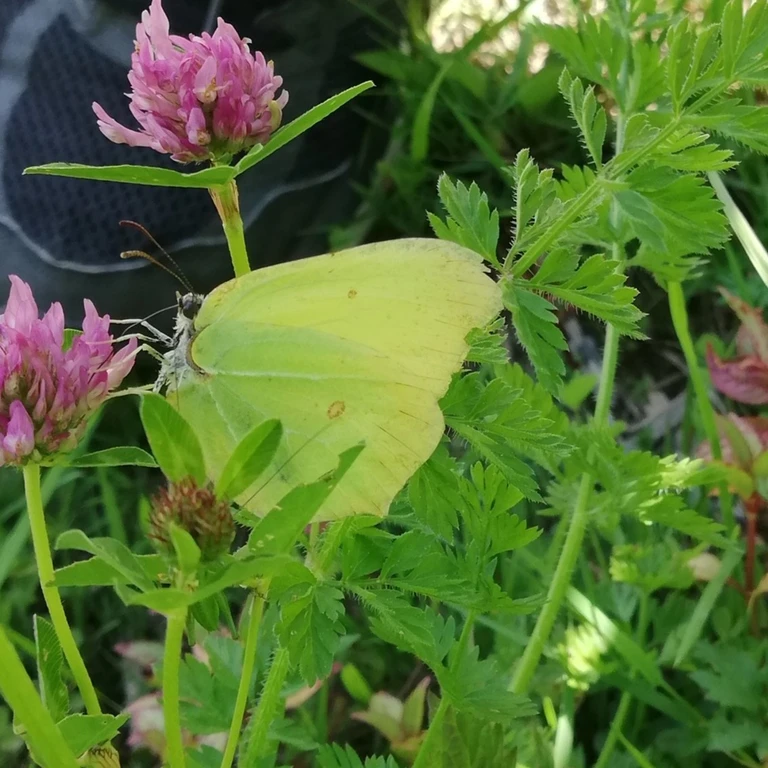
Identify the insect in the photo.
Gonepteryx rhamni
